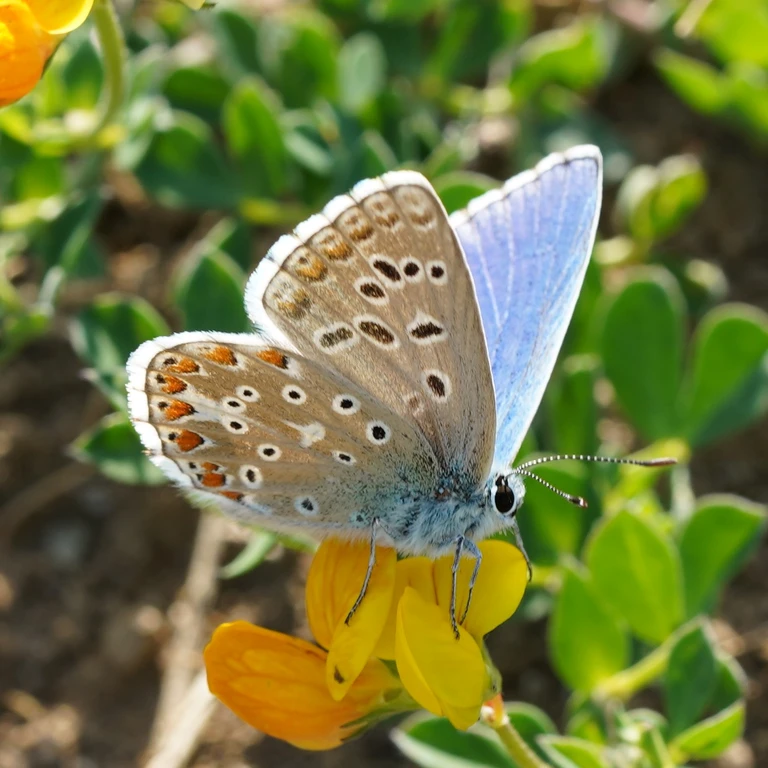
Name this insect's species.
Lysandra bellargus
